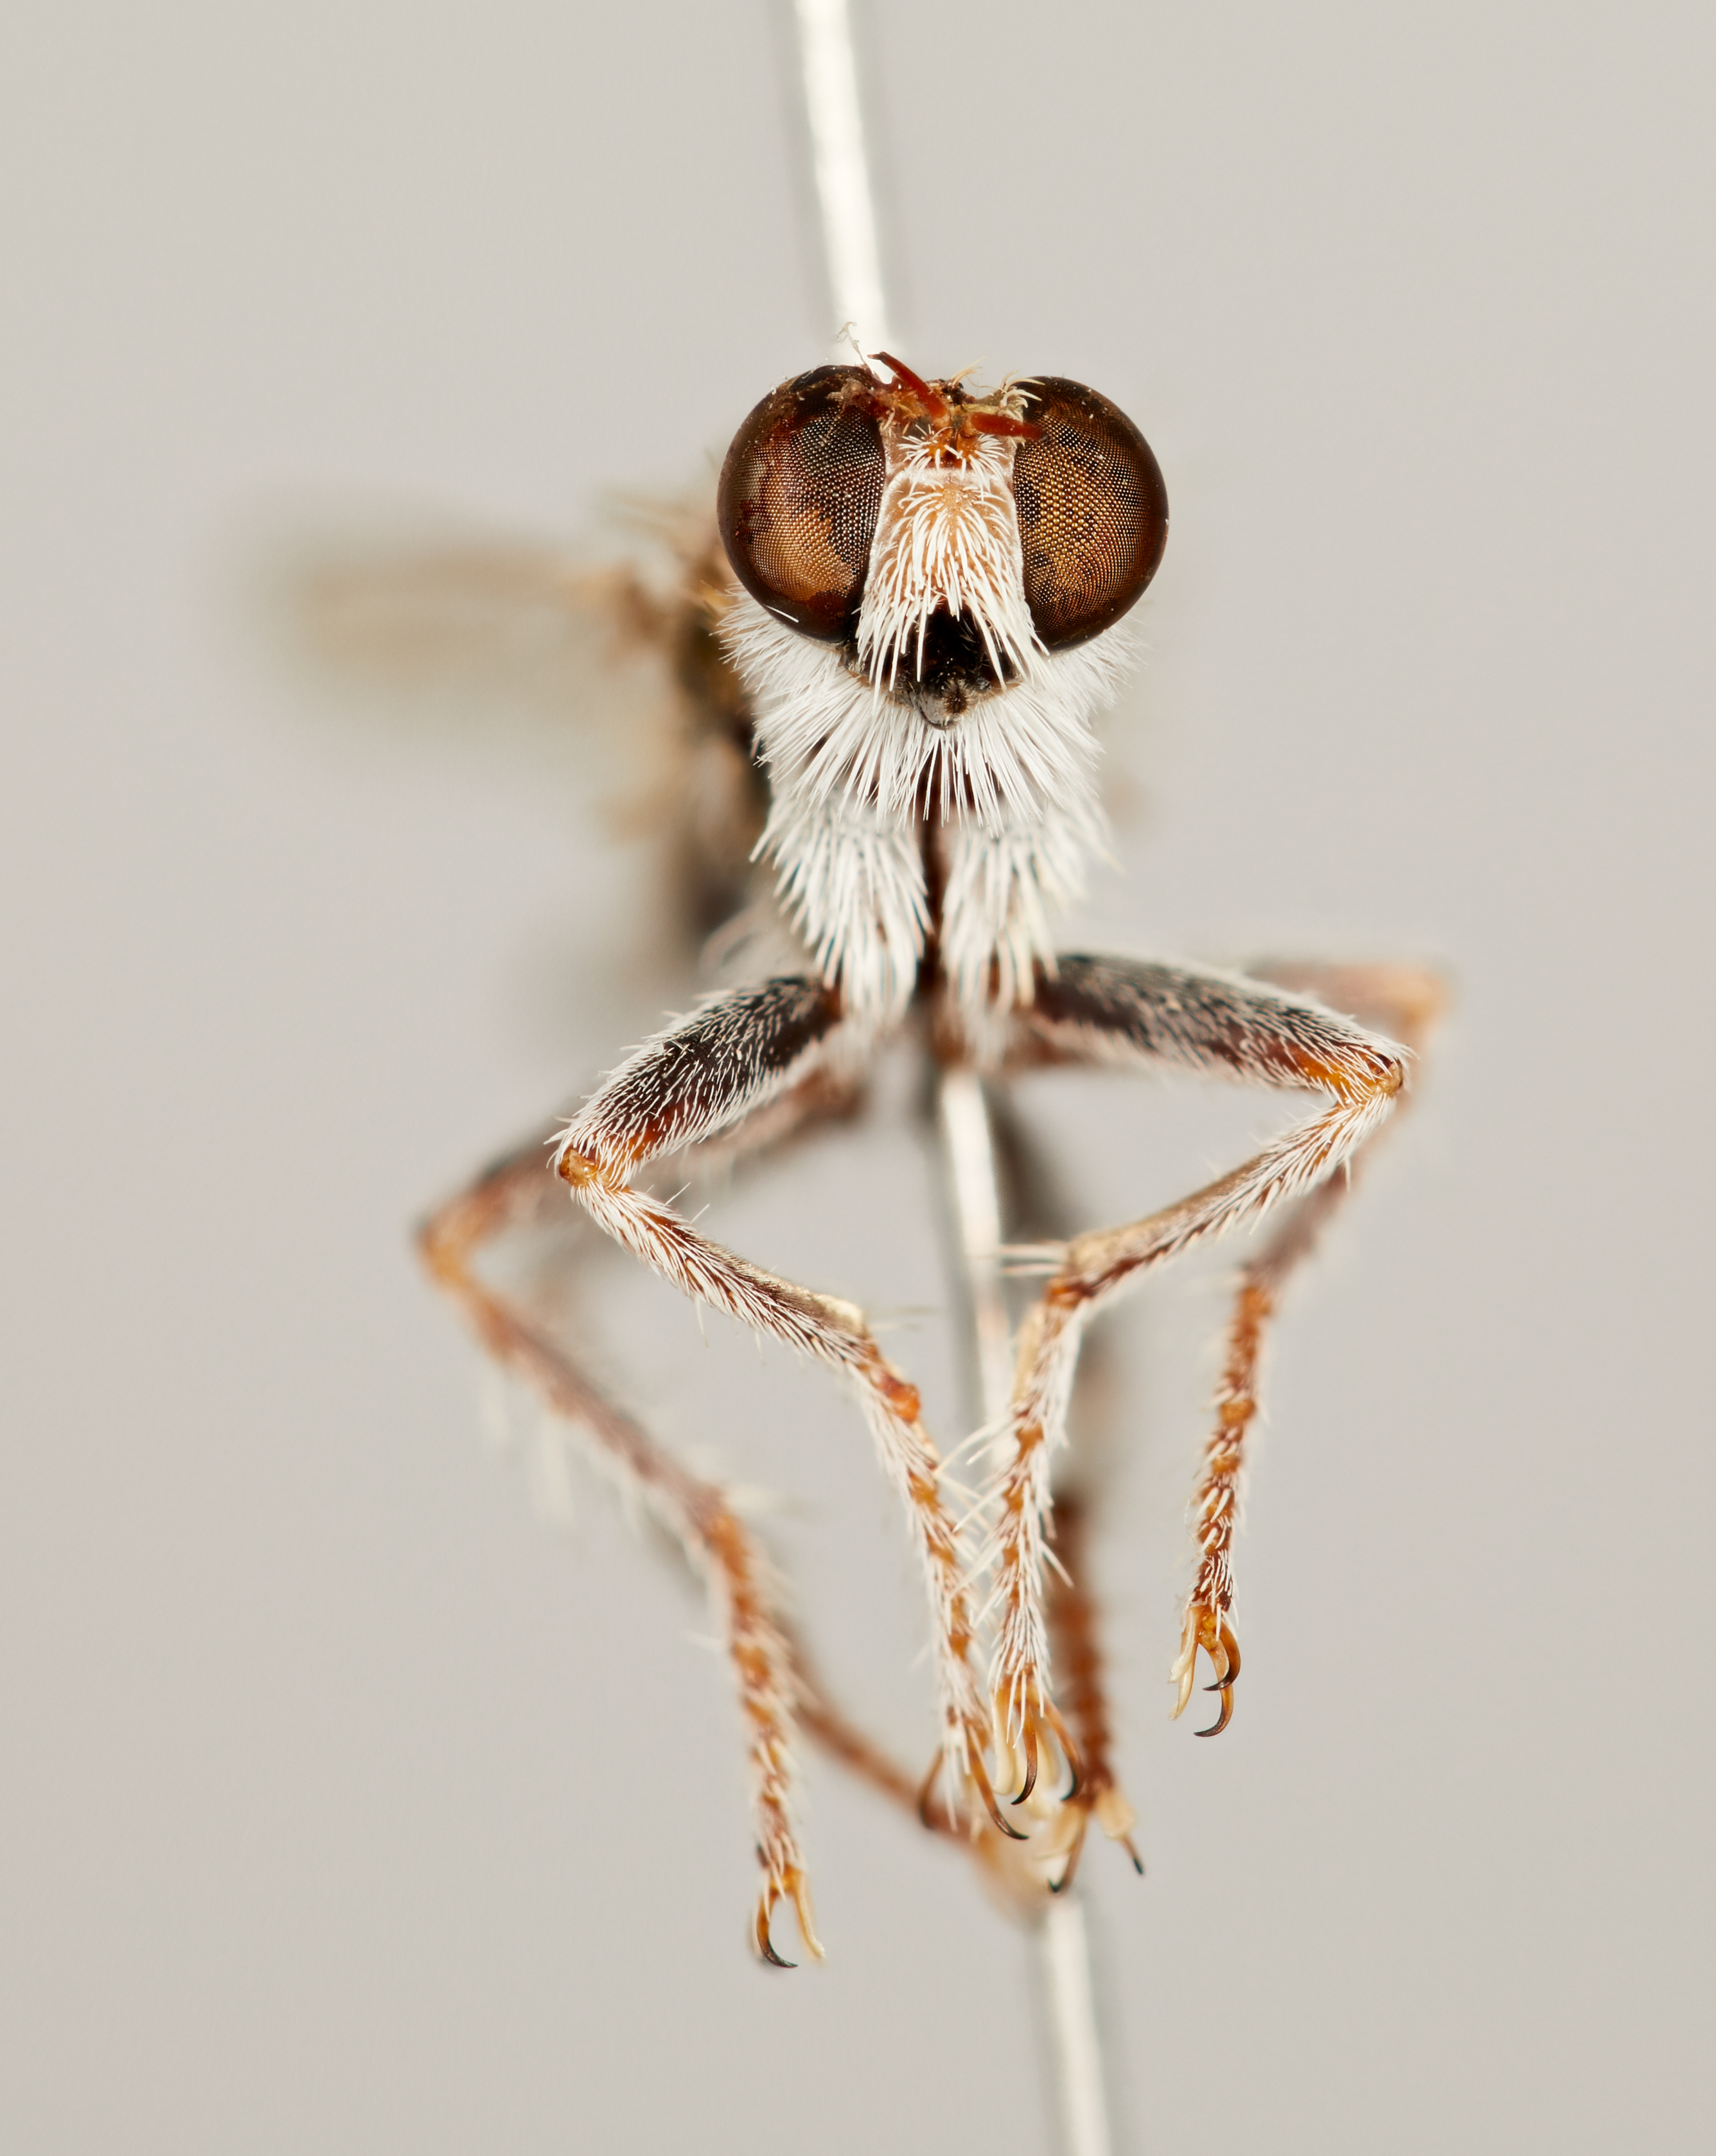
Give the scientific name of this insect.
Anasillomos juergeni
